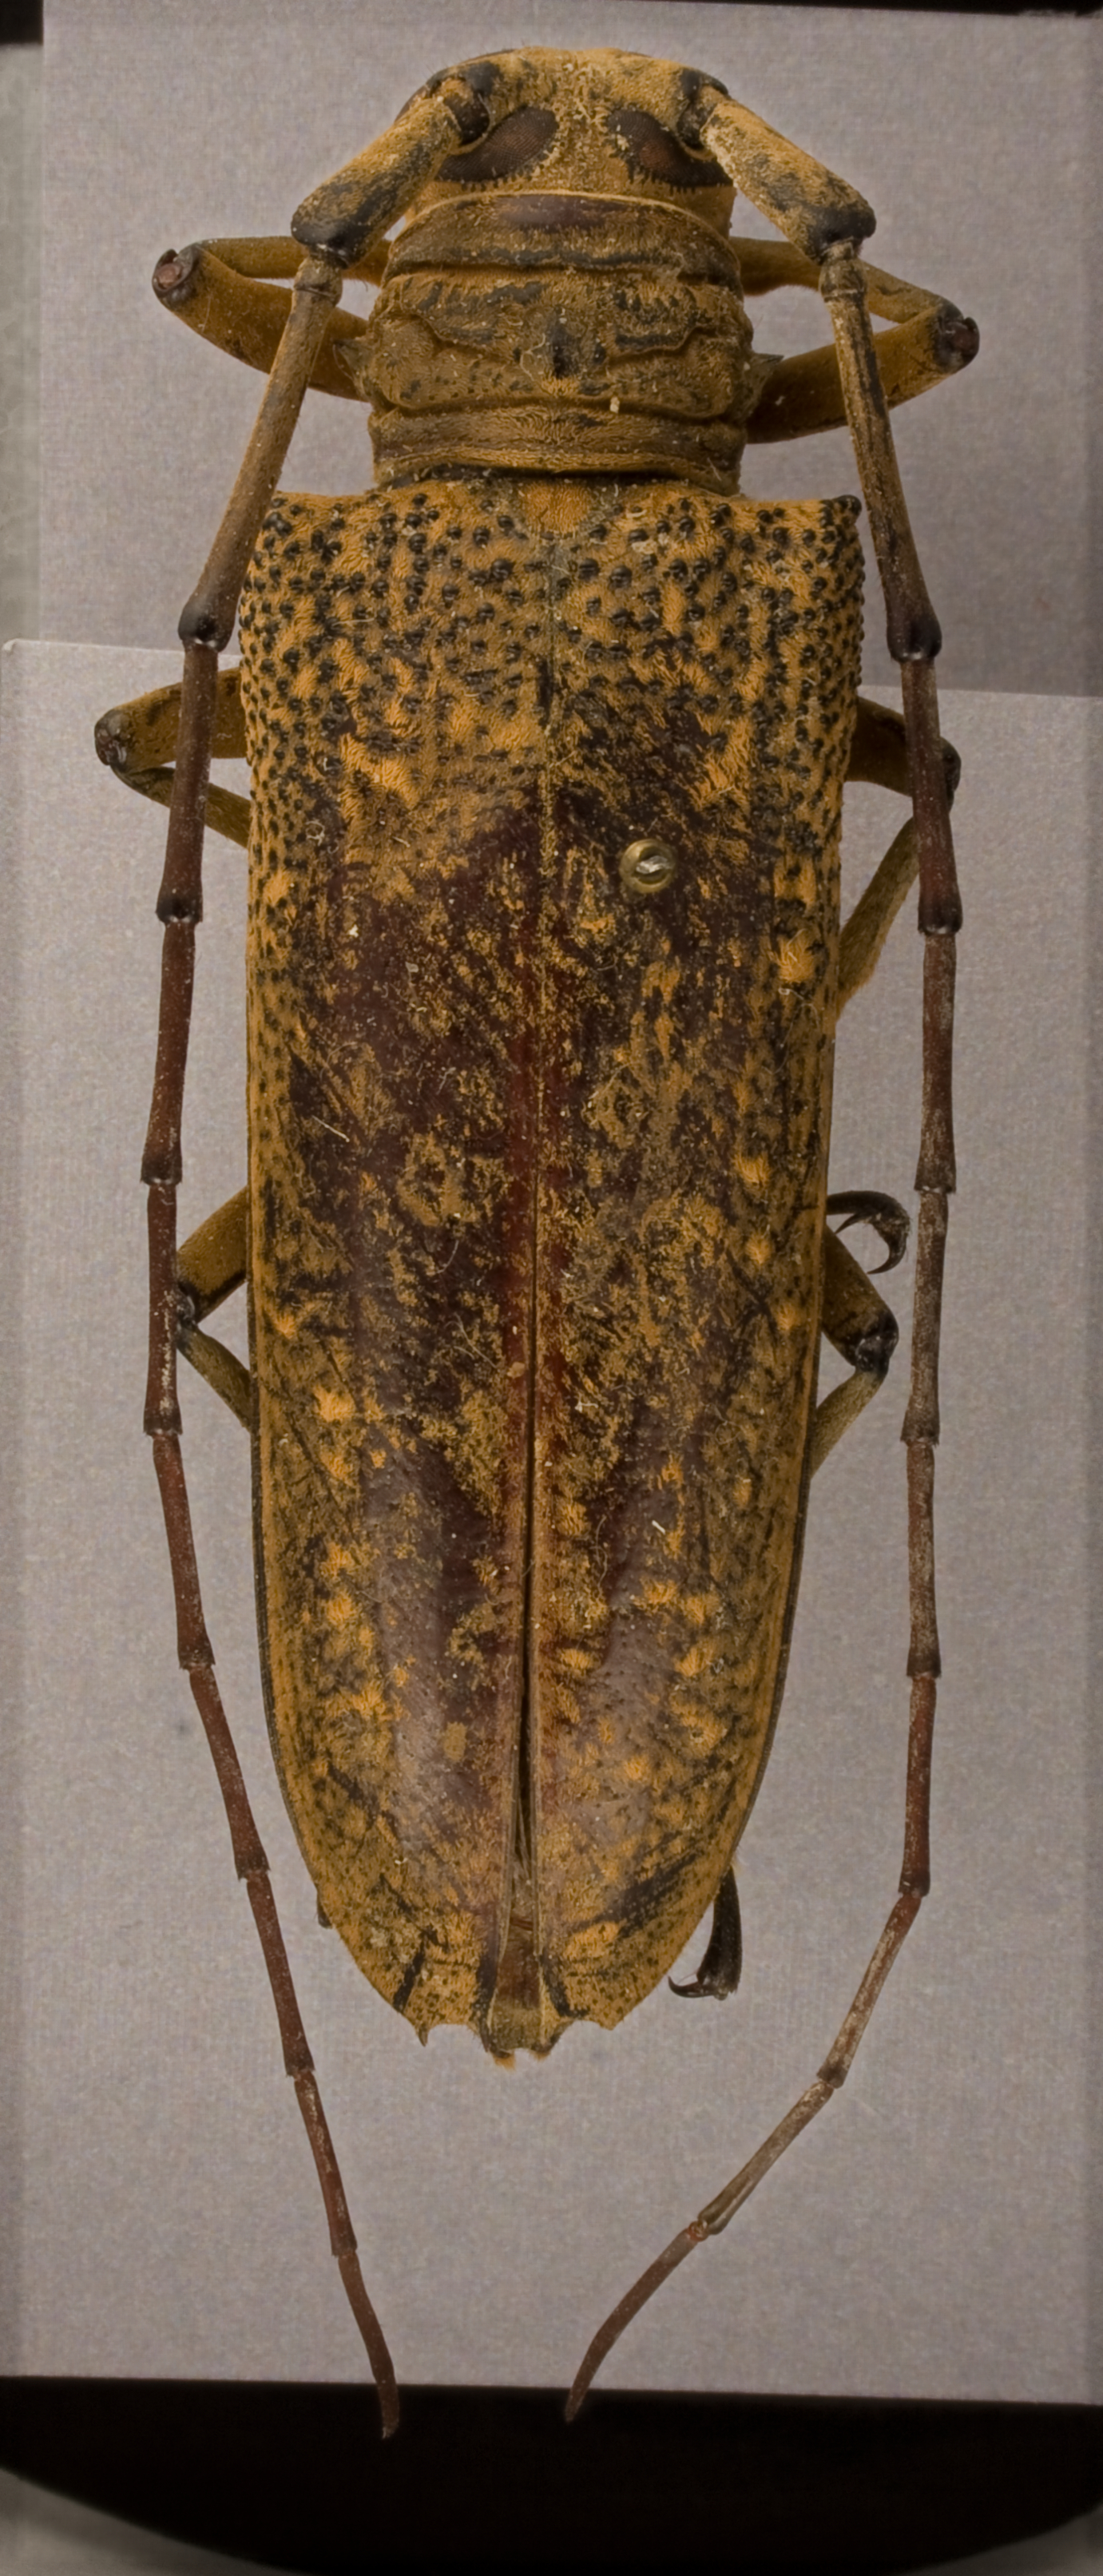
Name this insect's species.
Apriona durga
